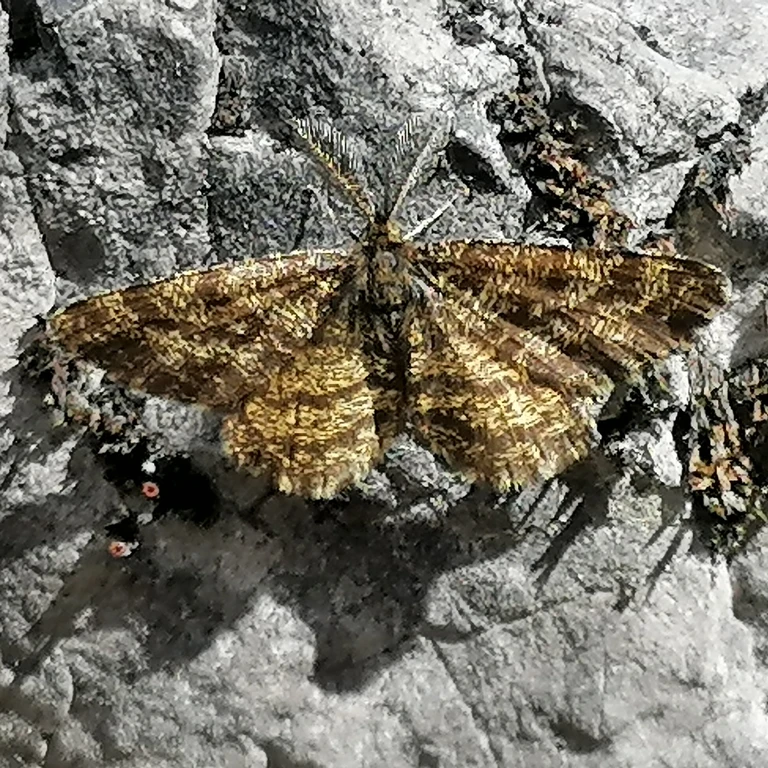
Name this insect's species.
Ematurga atomaria
